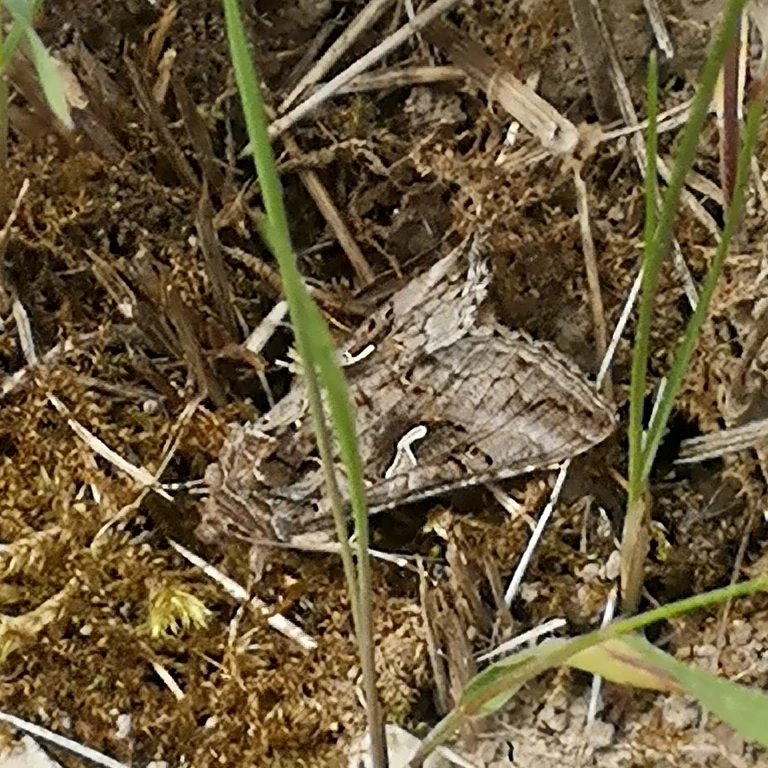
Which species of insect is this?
Autographa gamma
